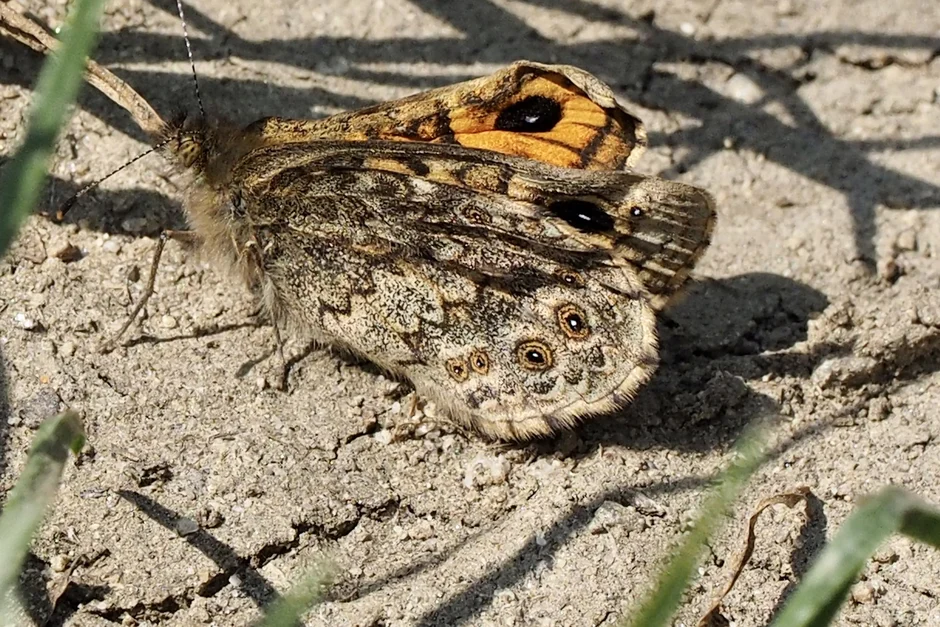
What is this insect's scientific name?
Lasiommata megera (also Pararge megera)
